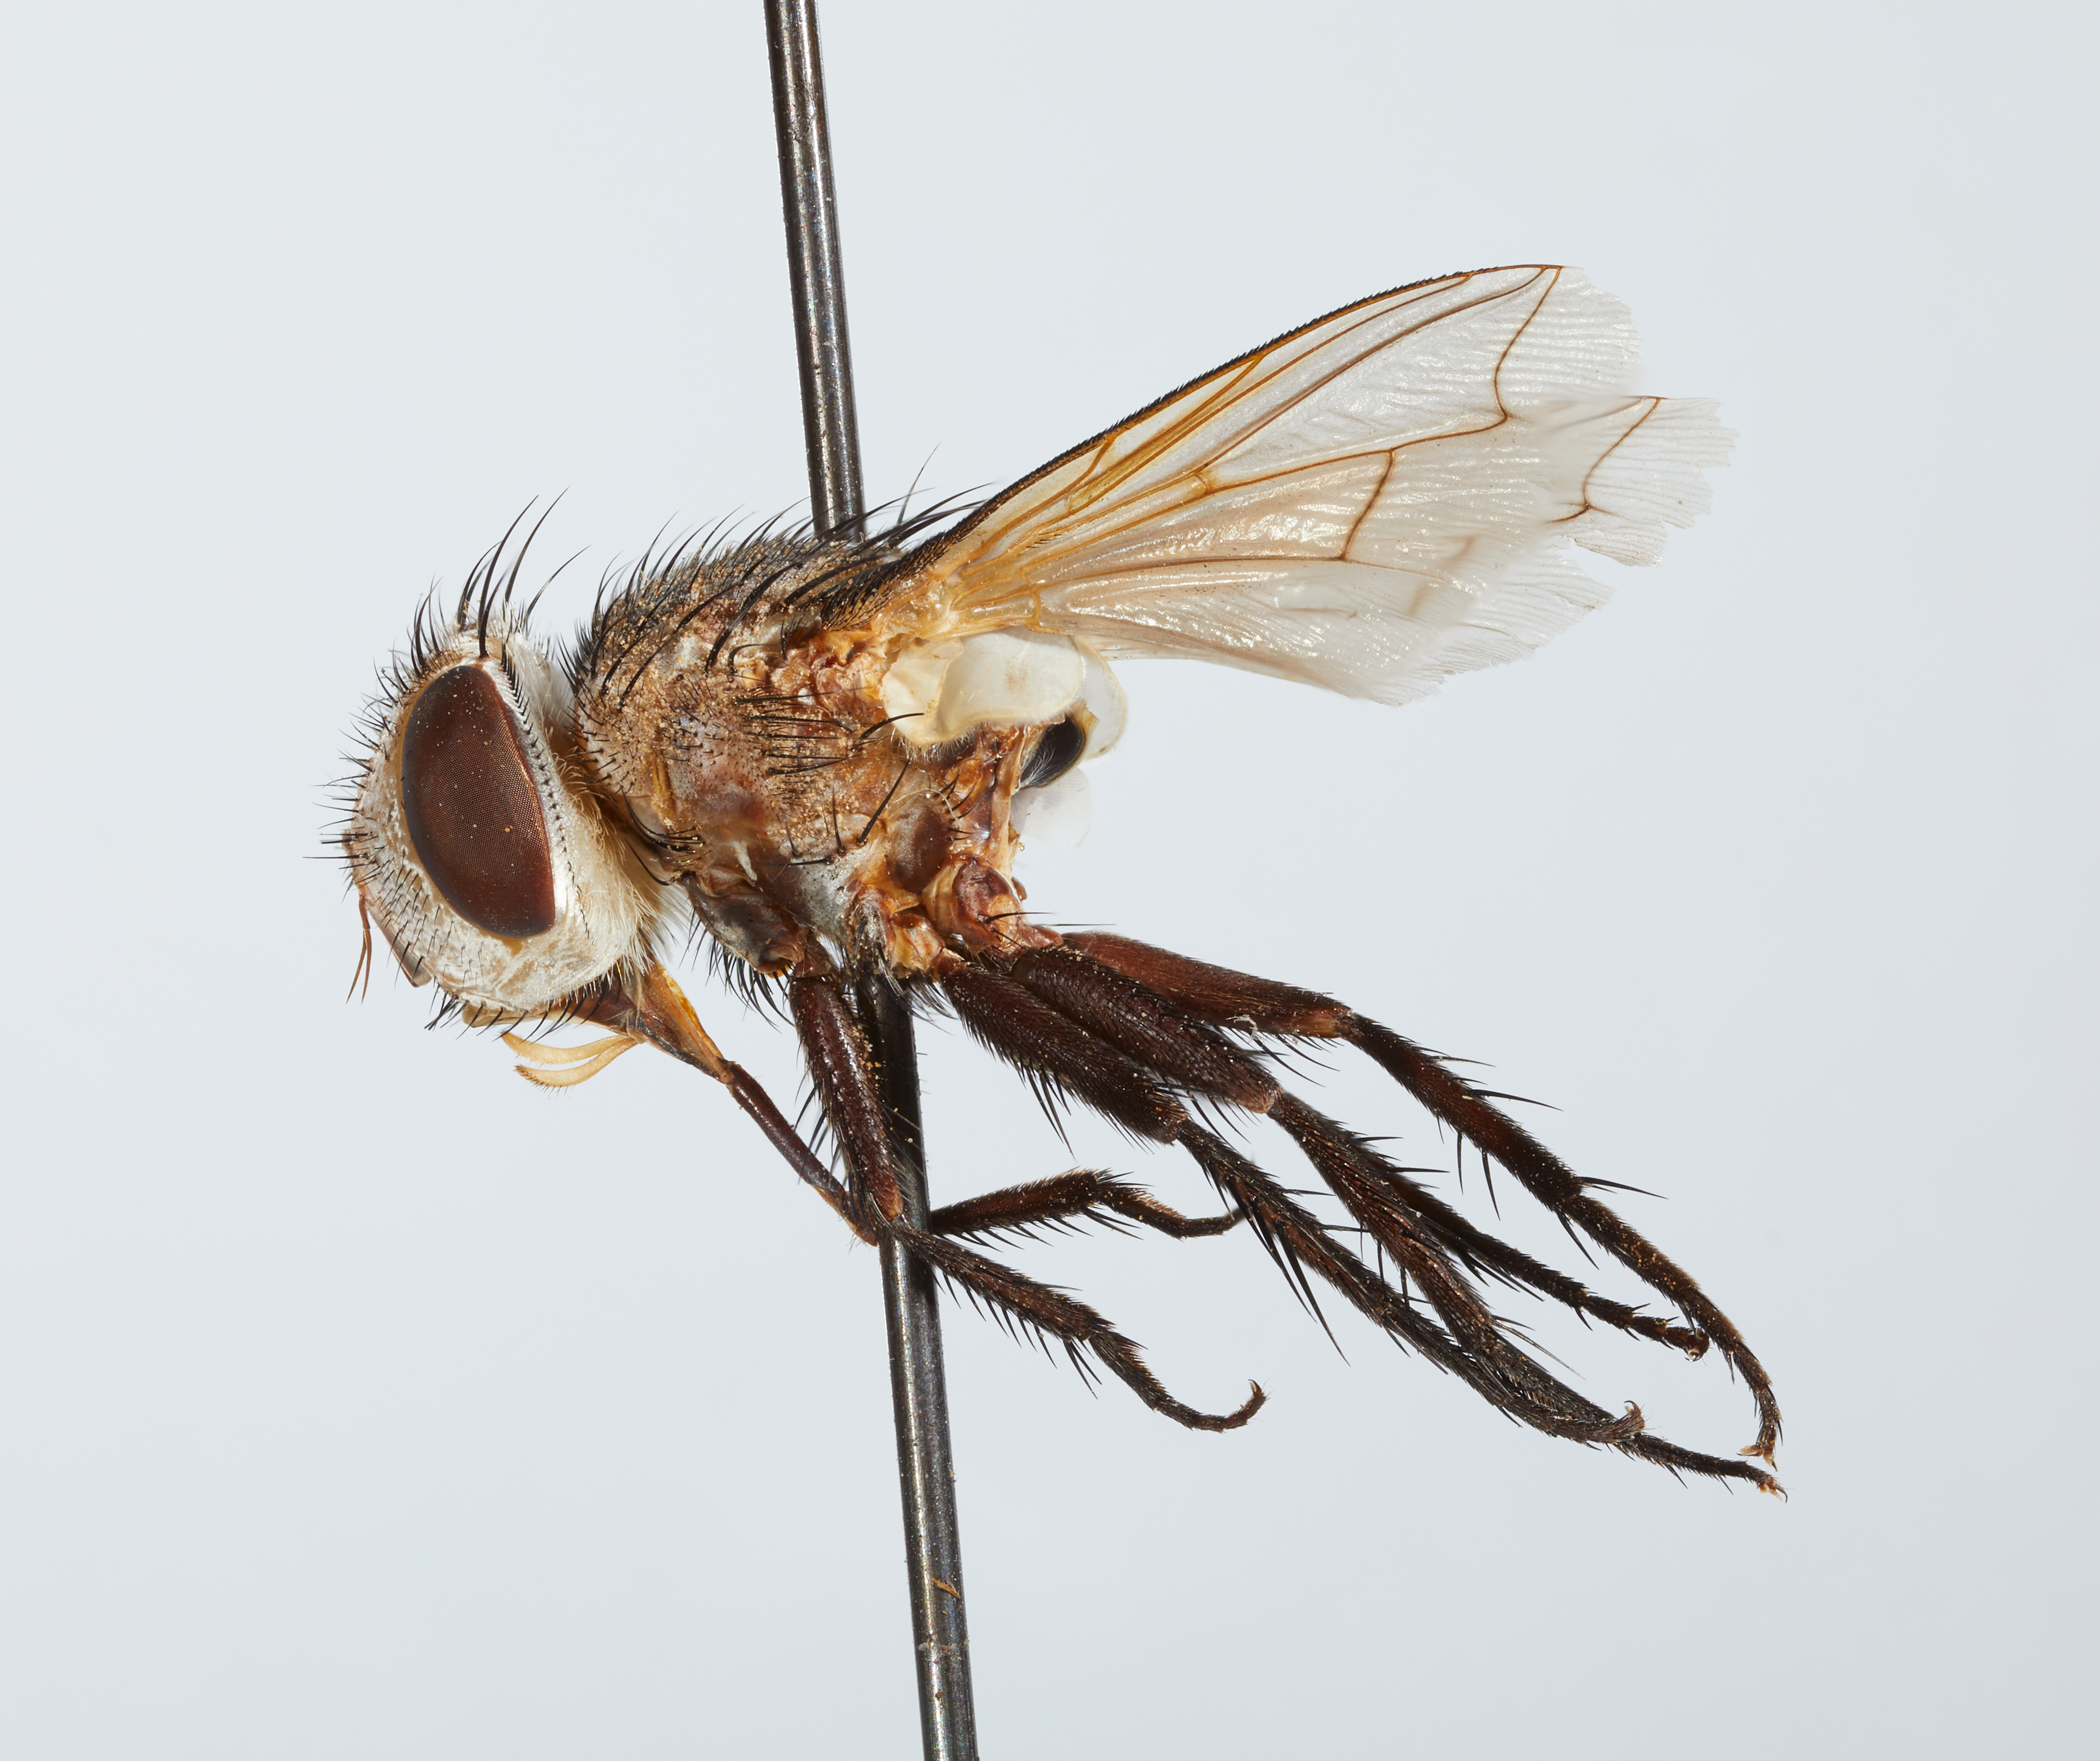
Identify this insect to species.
Salmacia chaetosa
